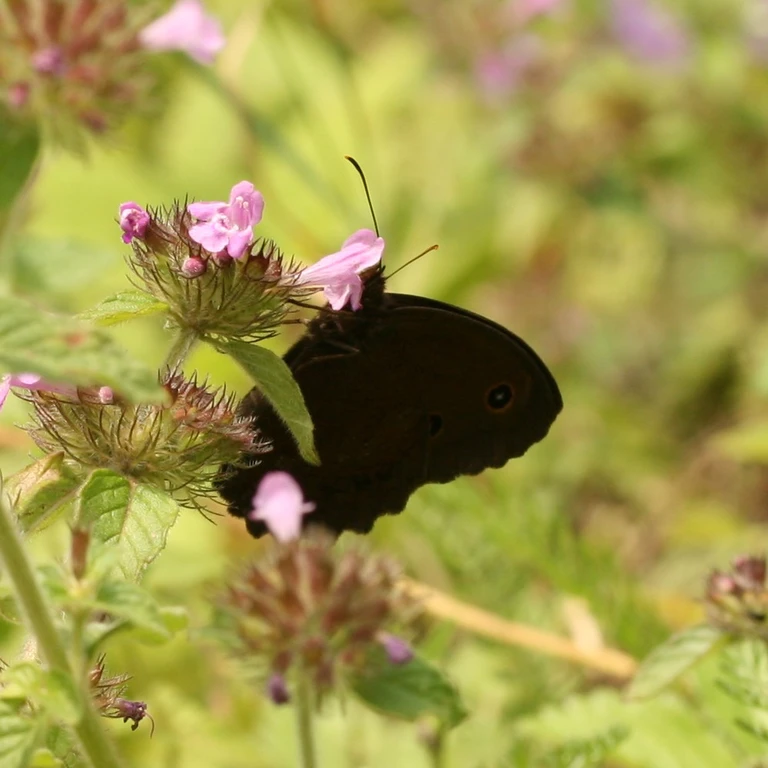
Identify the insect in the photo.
Minois dryas
